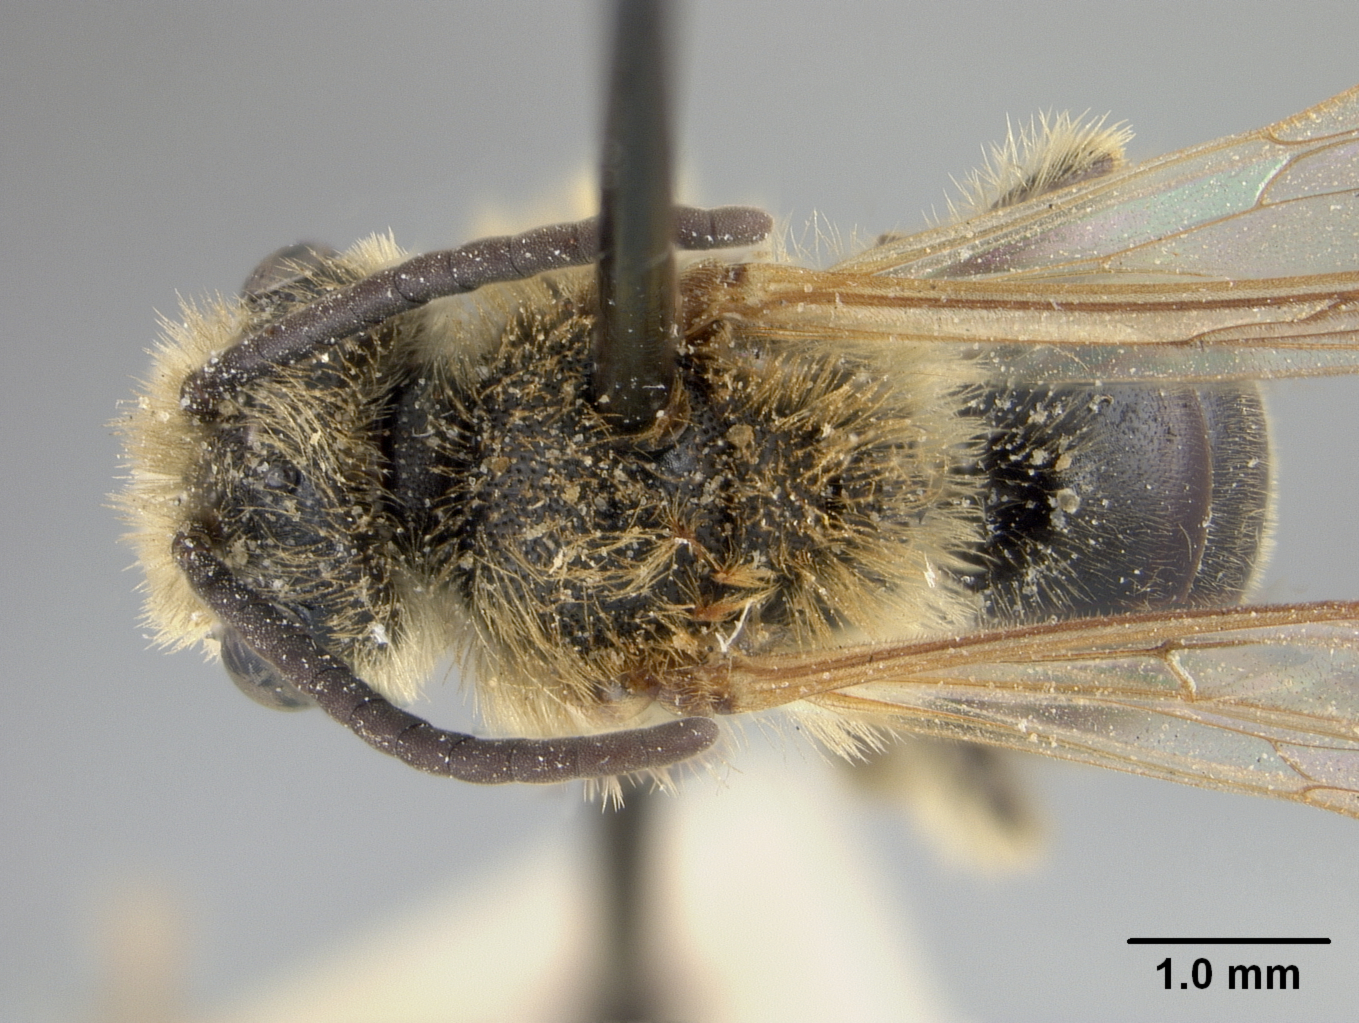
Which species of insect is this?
Andrena pseudobscura
